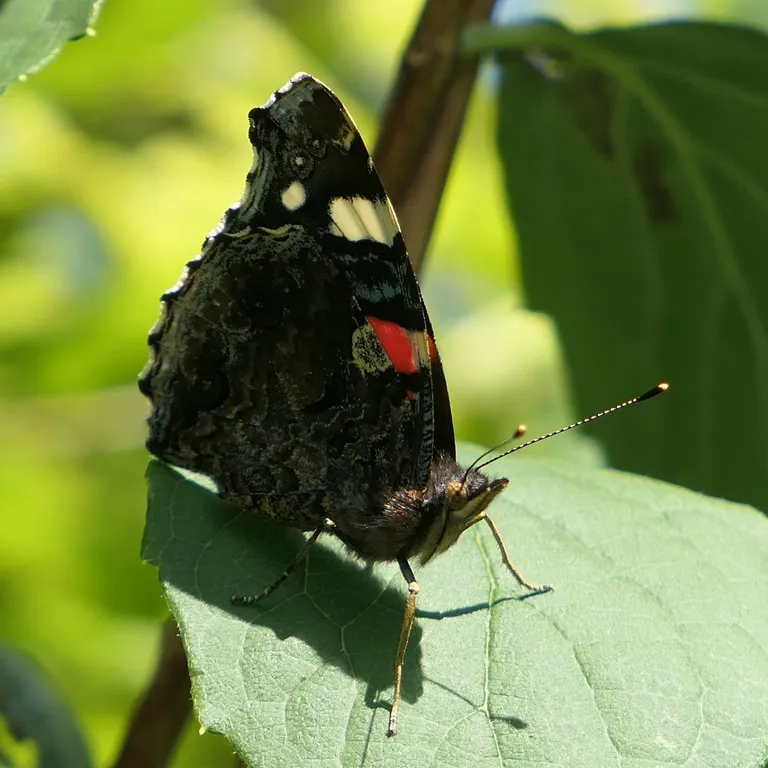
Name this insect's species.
Vanessa atalanta
